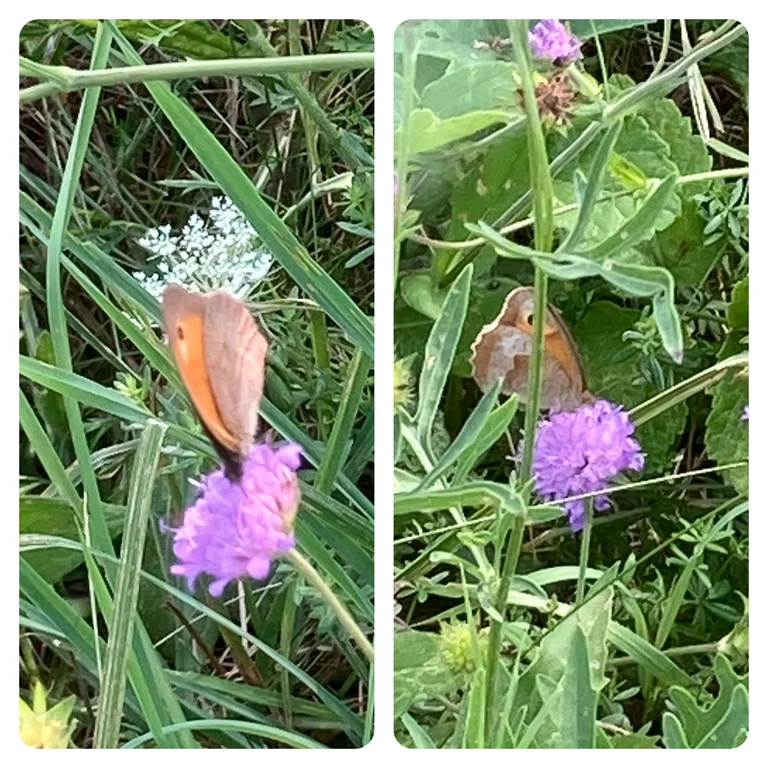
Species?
Maniola jurtina
